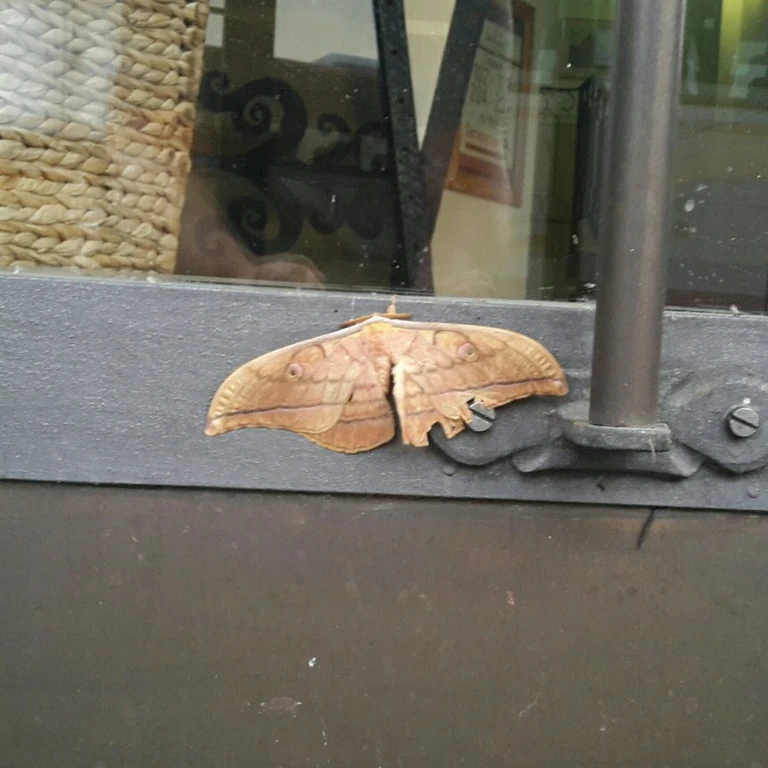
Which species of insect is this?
Antheraea yamamai
